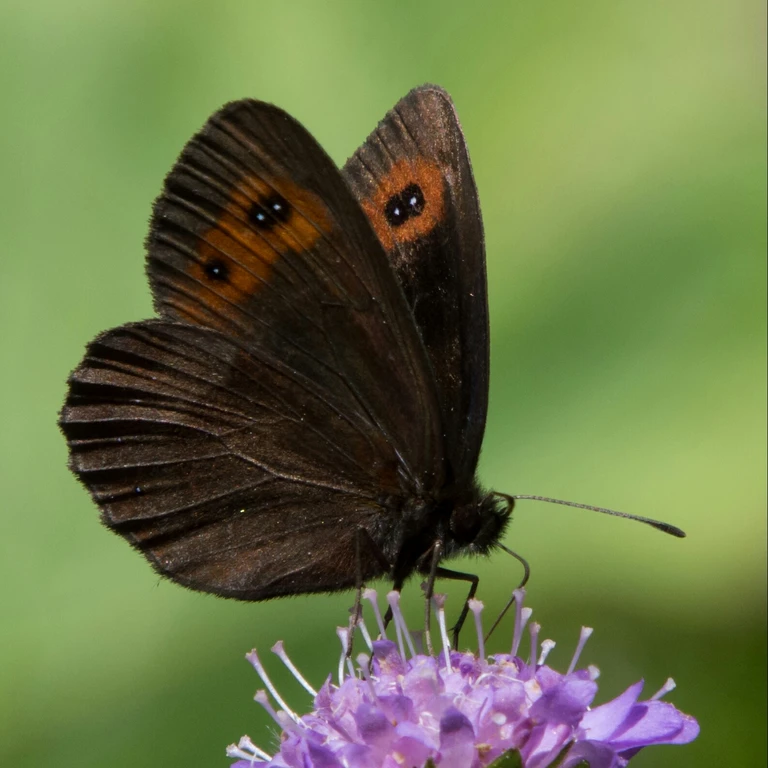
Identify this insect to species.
Erebia aethiops
